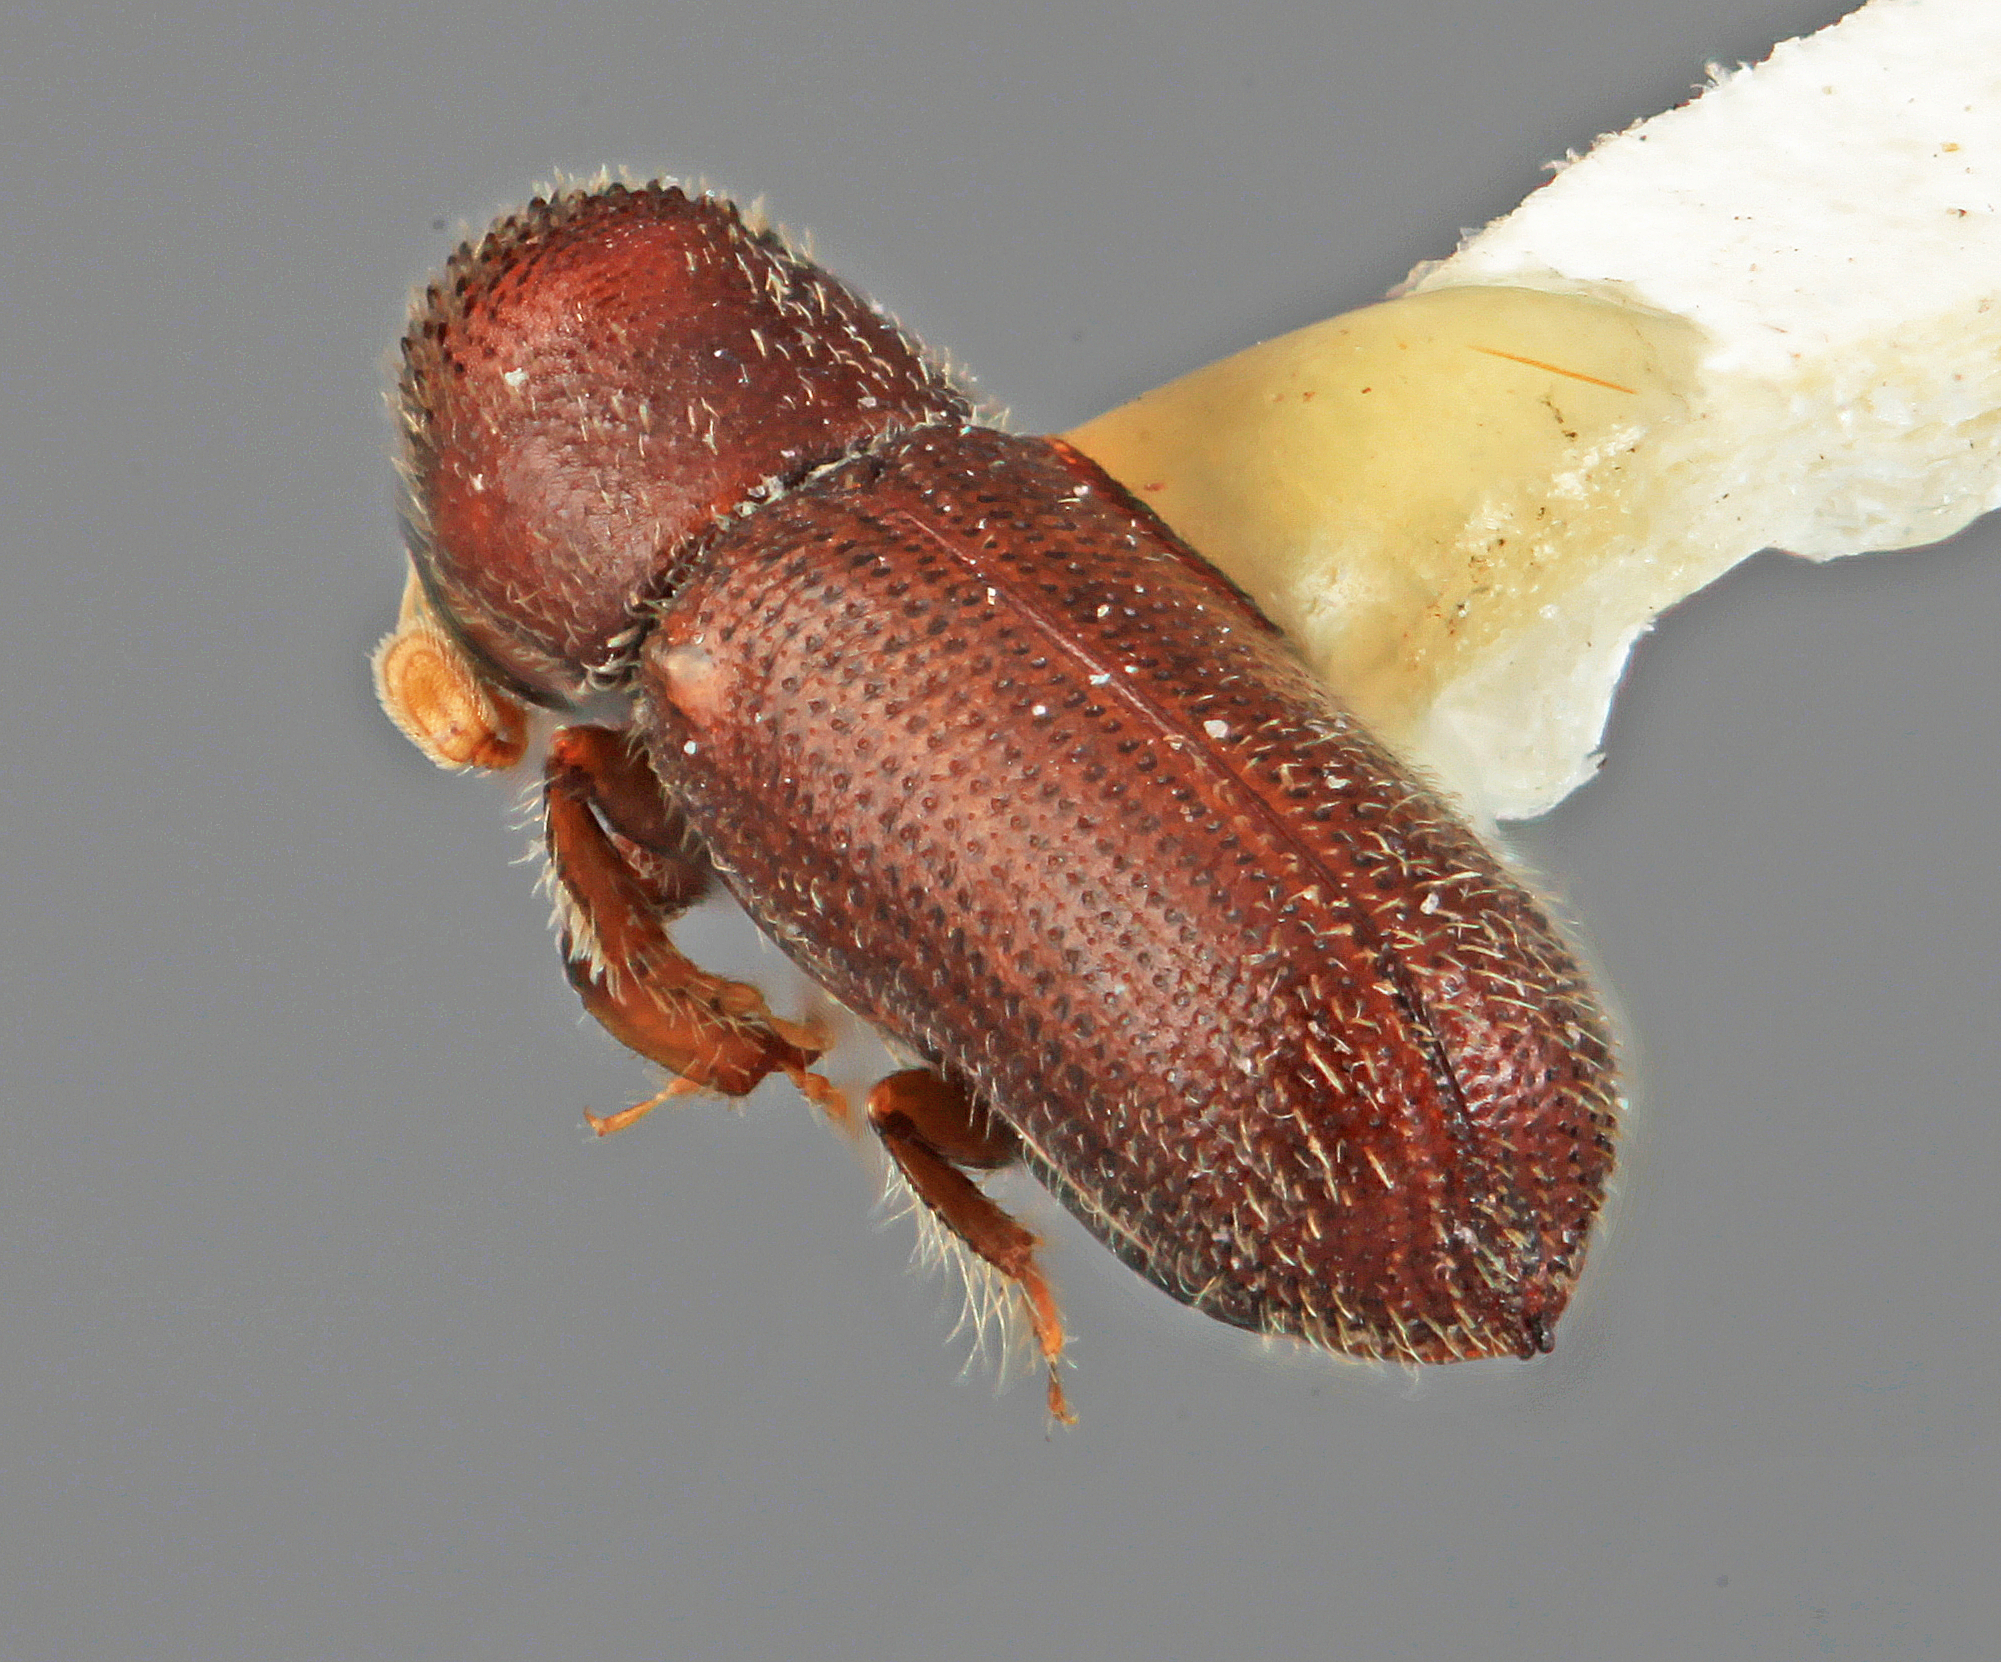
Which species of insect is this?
Micracis festivus
